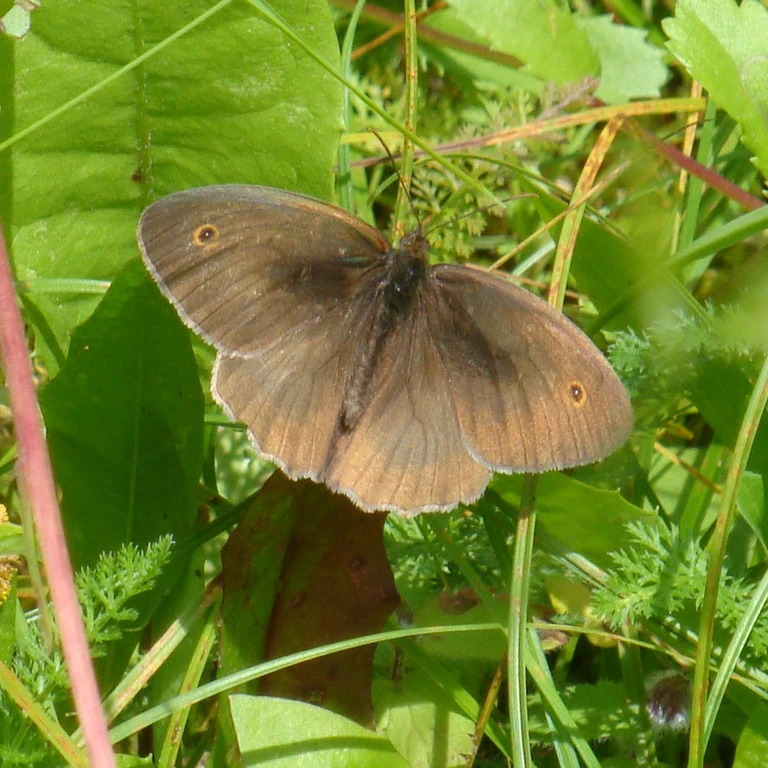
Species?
Maniola jurtina
